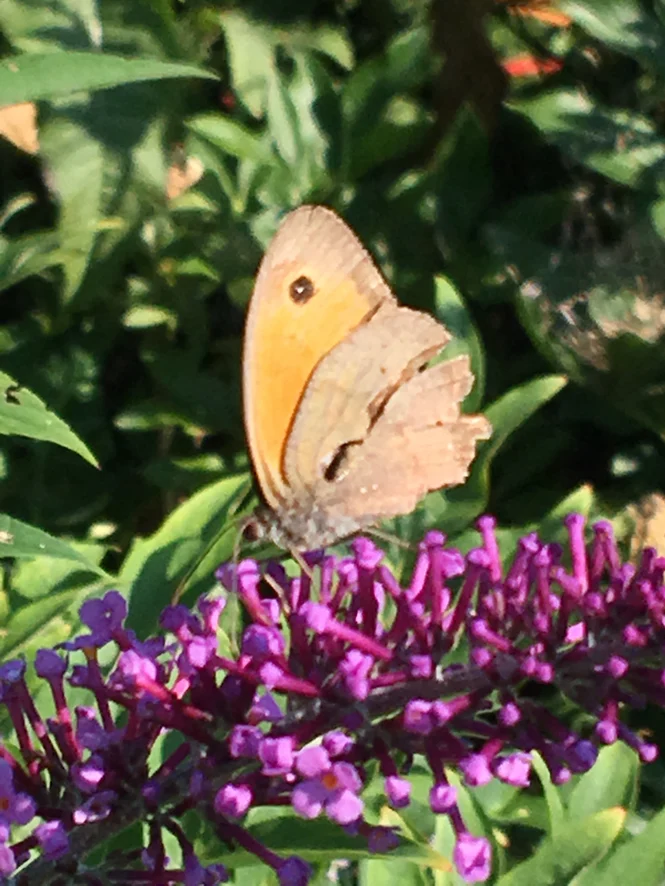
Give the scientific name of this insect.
Maniola jurtina
